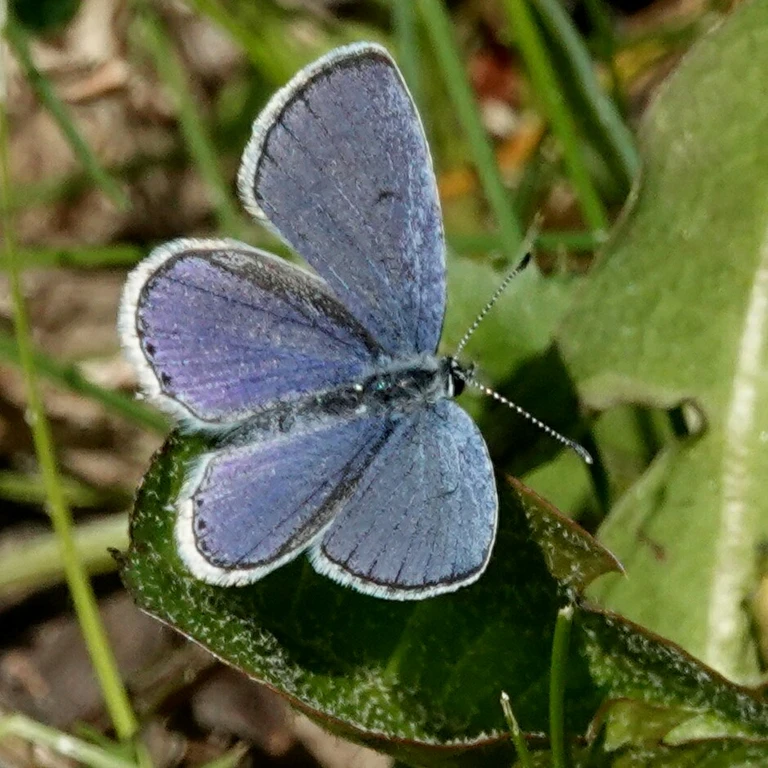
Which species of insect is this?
Cupido argiades (also Elkalyce argiades)
